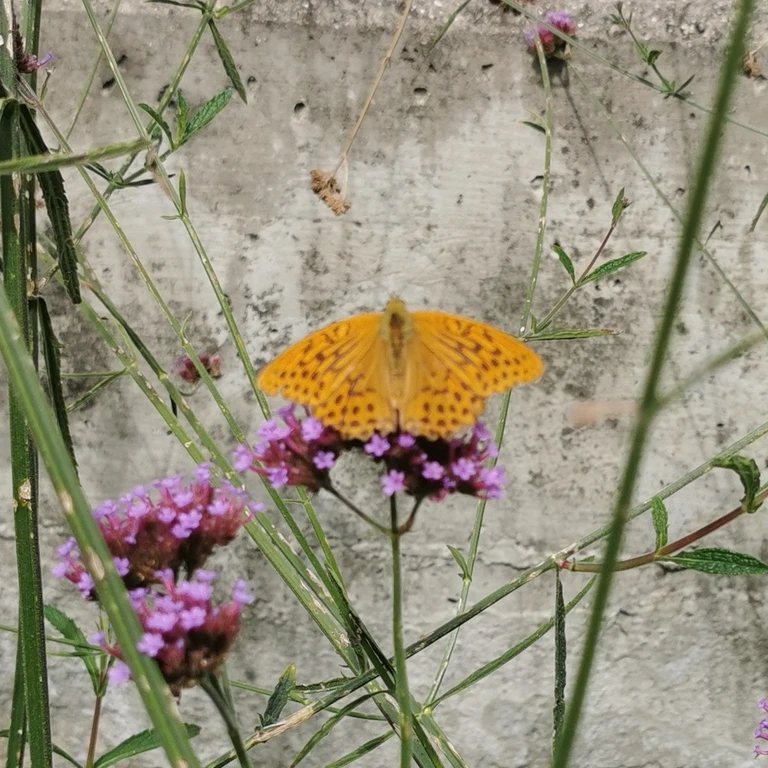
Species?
Argynnis paphia
